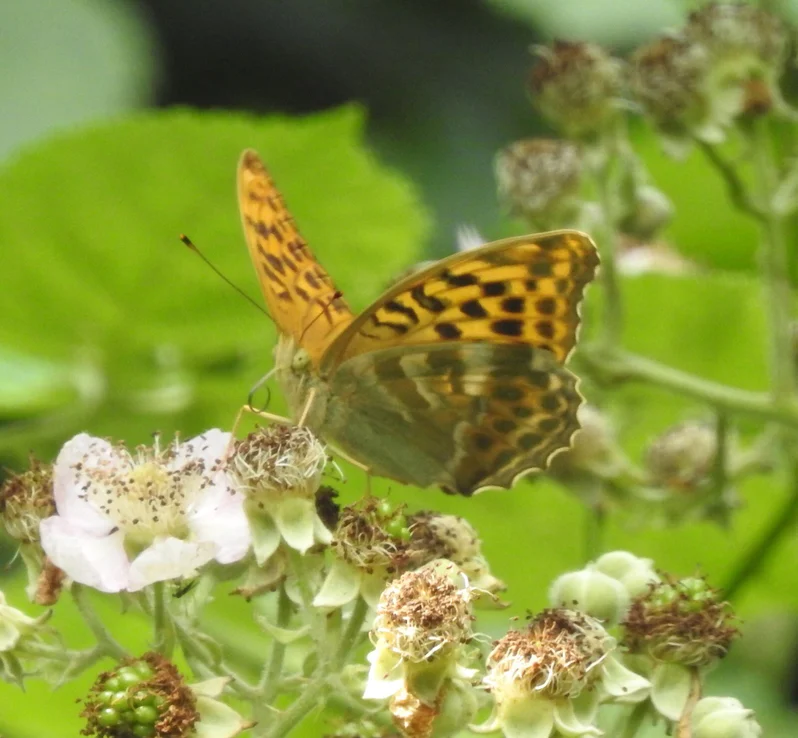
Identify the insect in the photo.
Argynnis paphia
